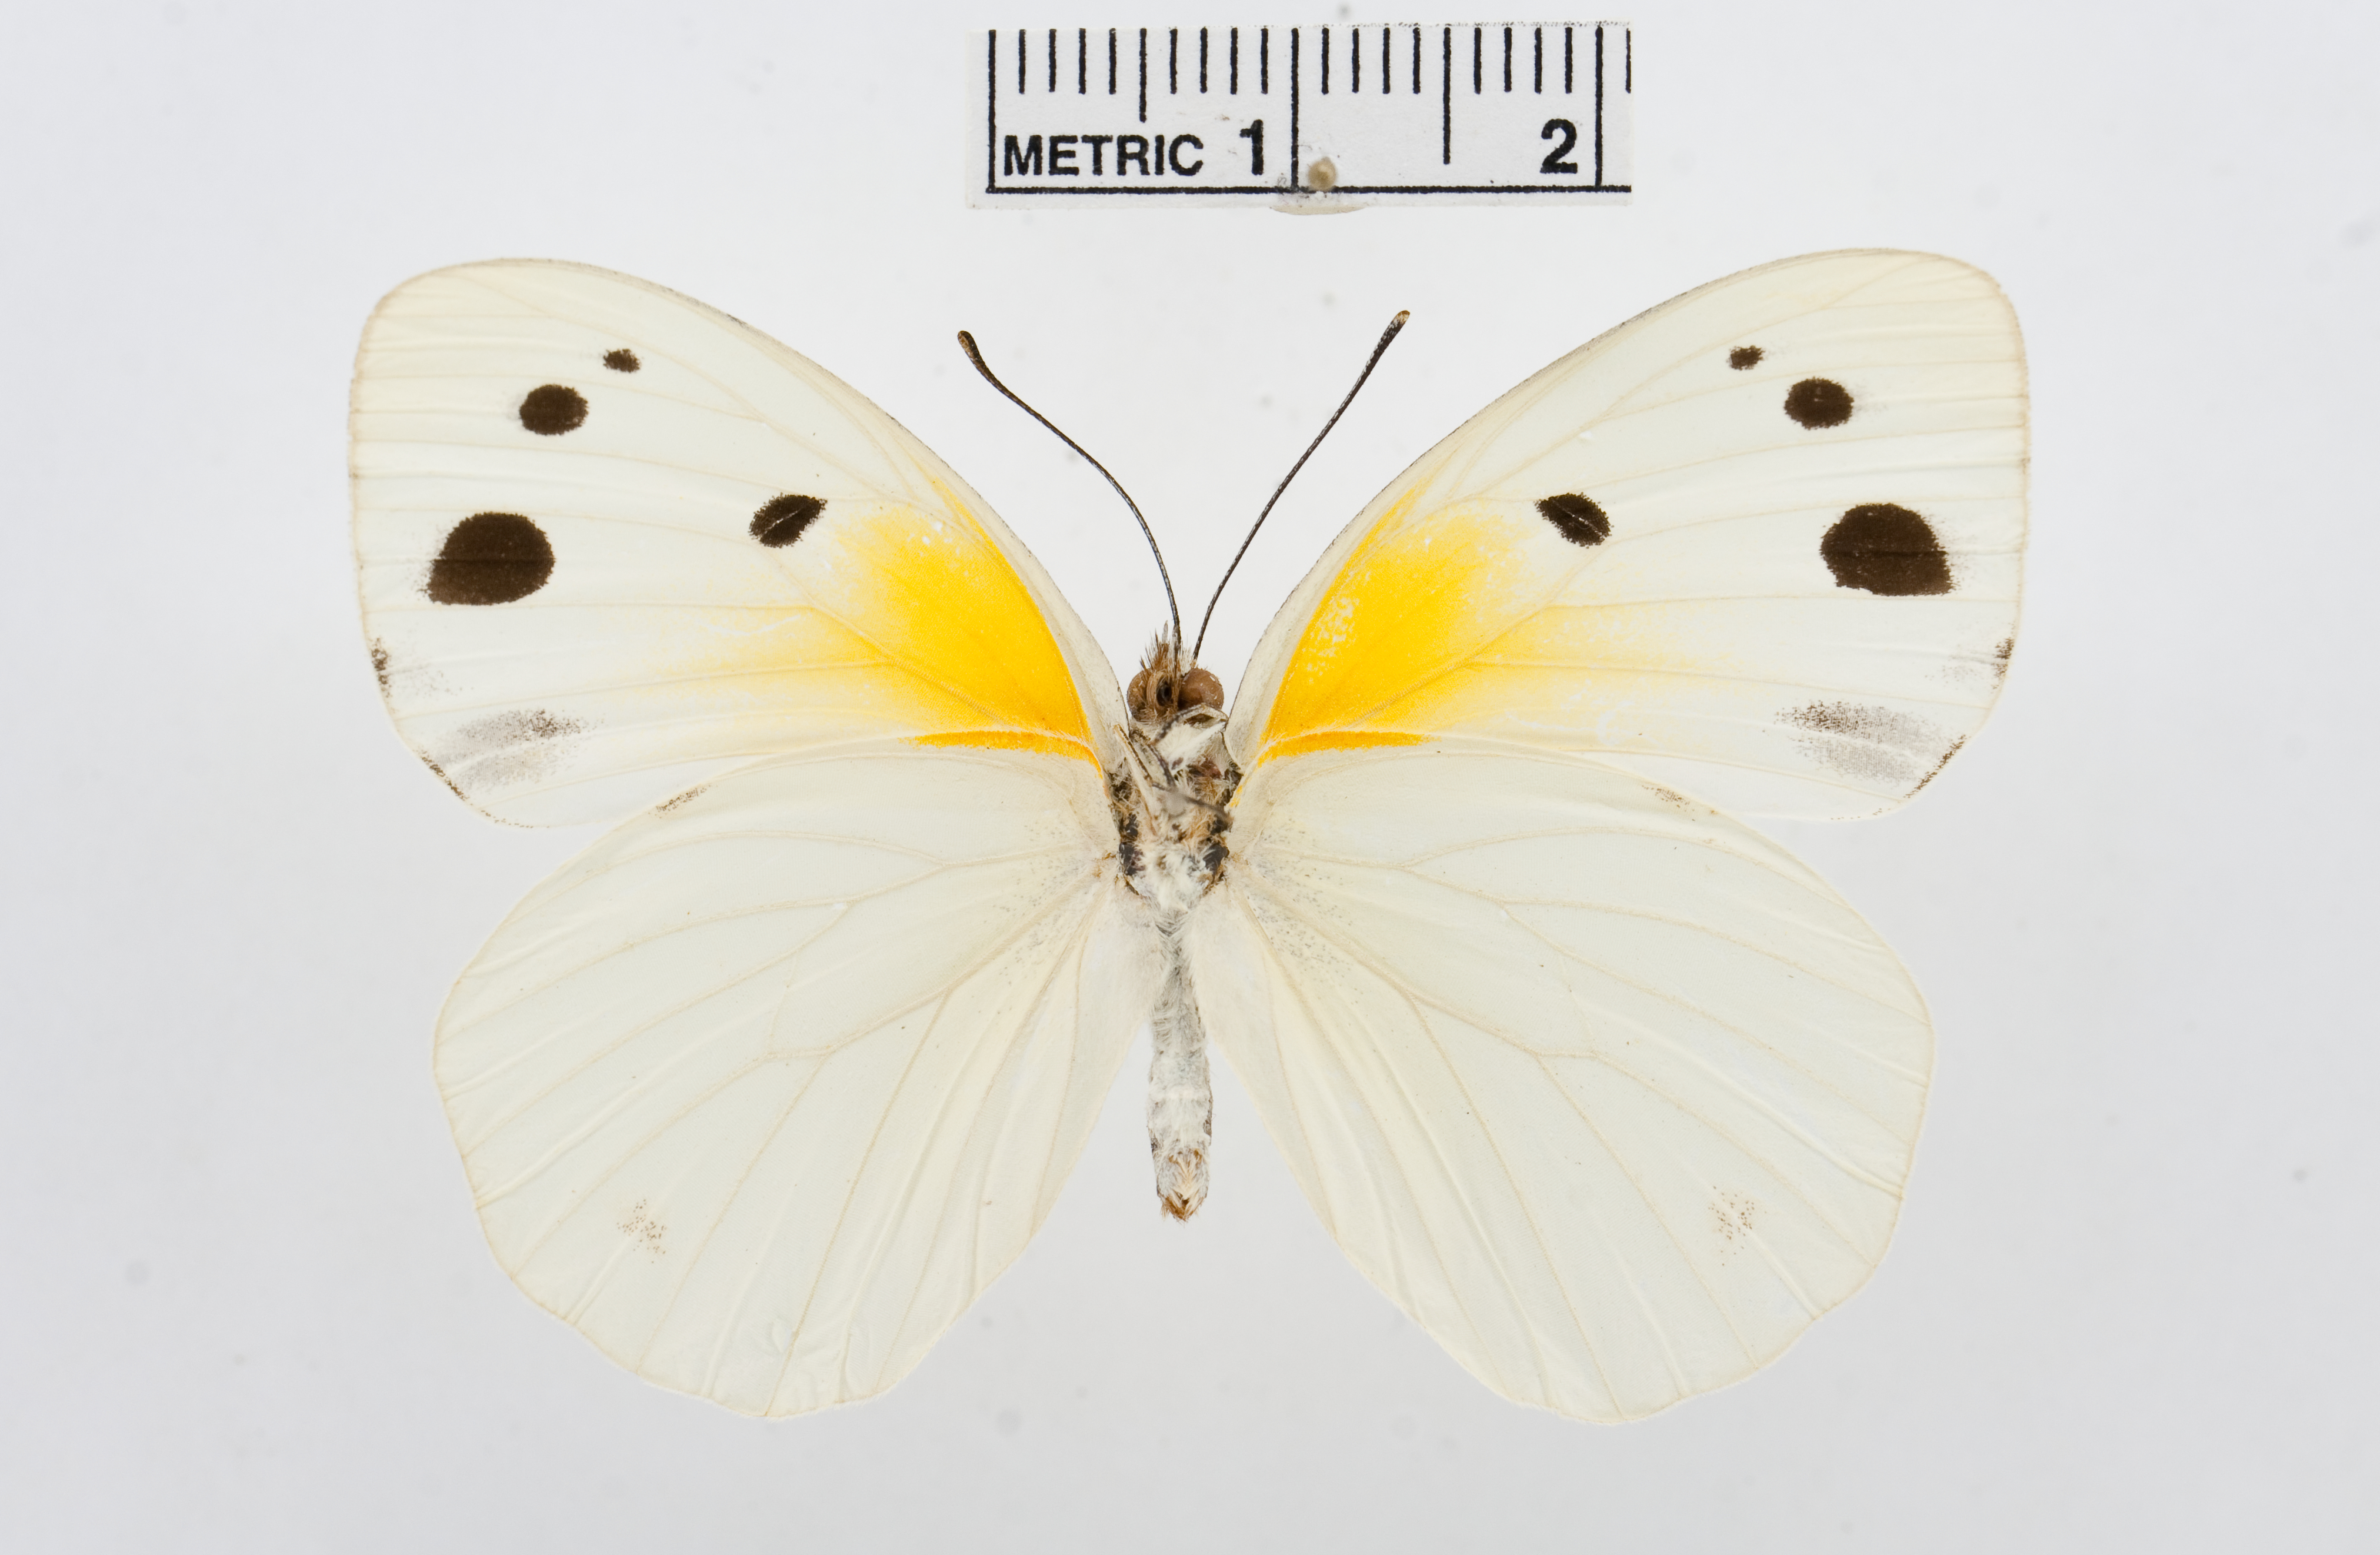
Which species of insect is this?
Belenois antsianaka
